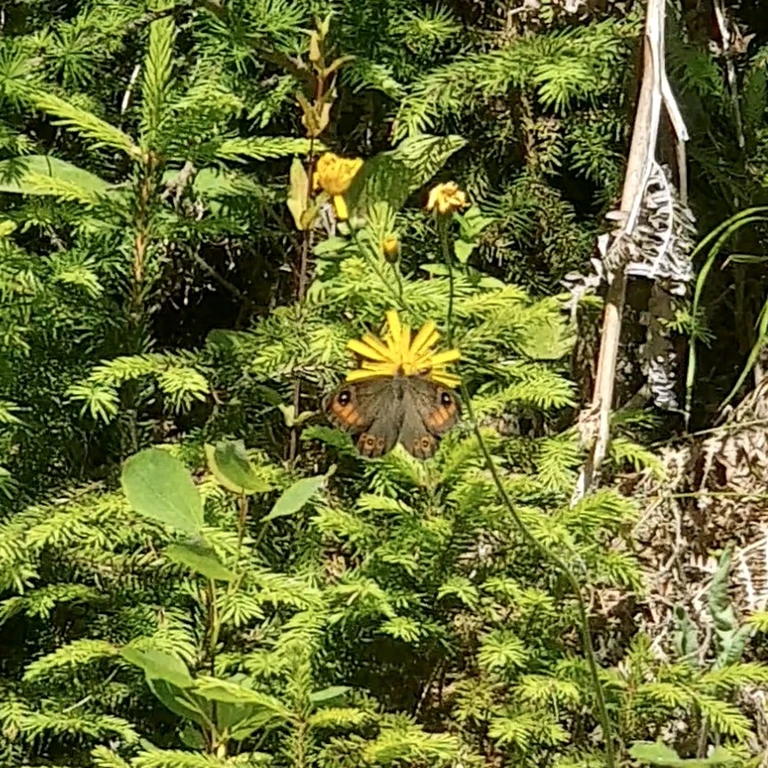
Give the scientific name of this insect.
Lasiommata maera (also Pararge maera)
